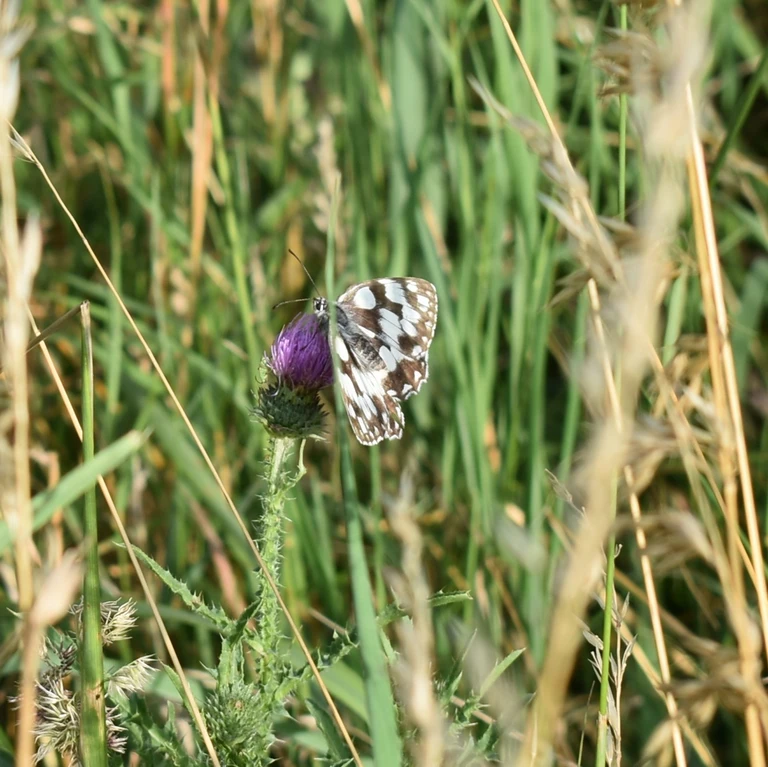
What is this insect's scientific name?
Melanargia galathea
